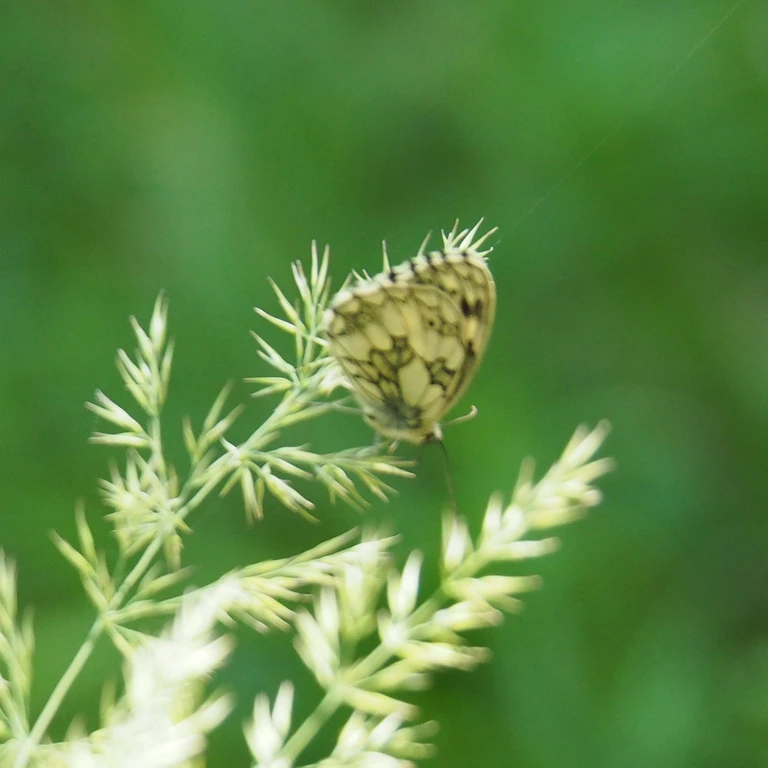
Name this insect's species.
Melanargia galathea
